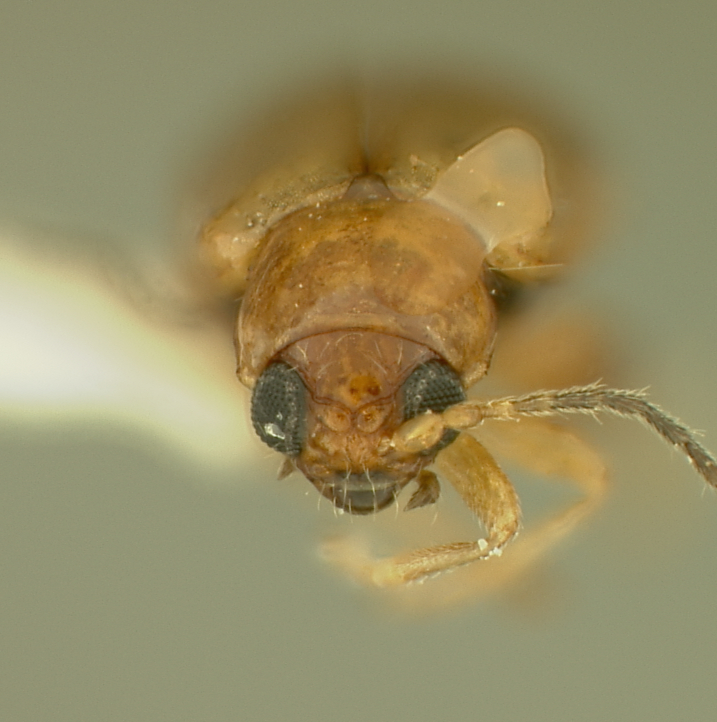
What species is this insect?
Aphthona phyllanthae
